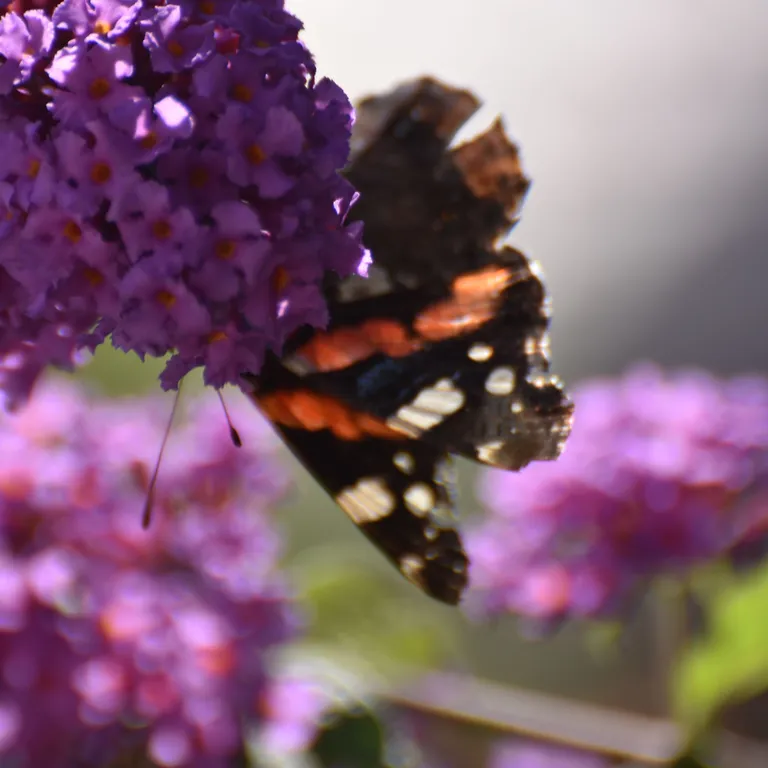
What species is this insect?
Vanessa atalanta
